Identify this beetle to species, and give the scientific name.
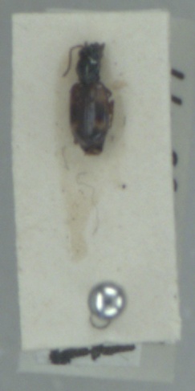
Bembidion articulatum
